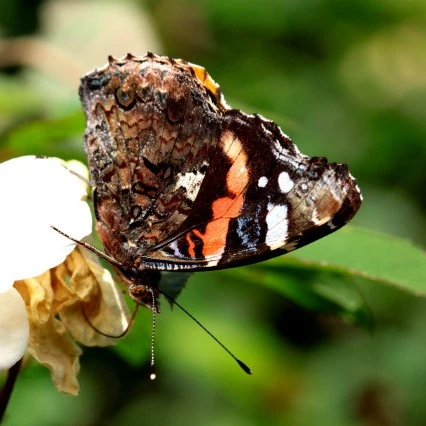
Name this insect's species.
Vanessa atalanta
